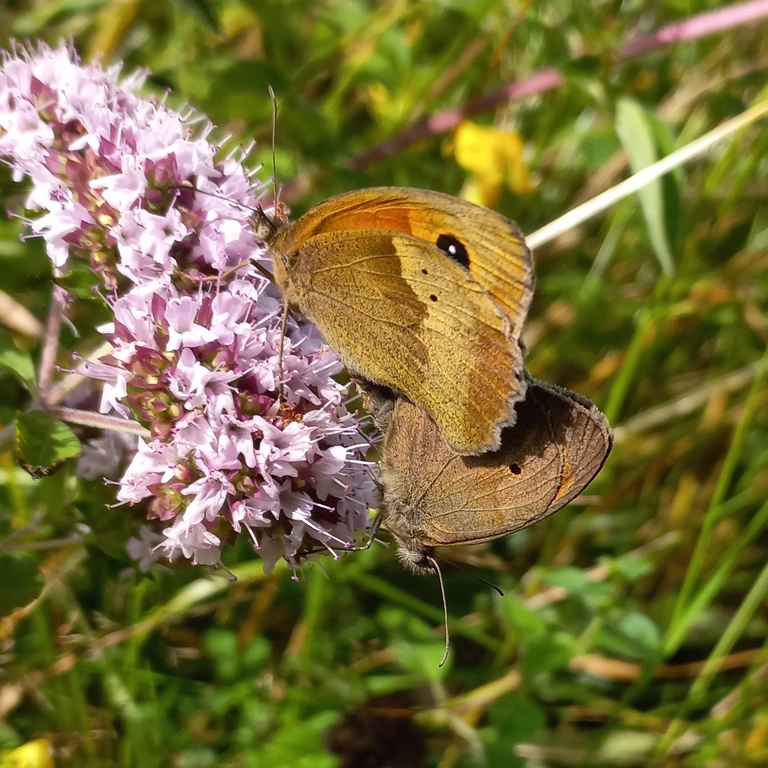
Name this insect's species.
Maniola jurtina
